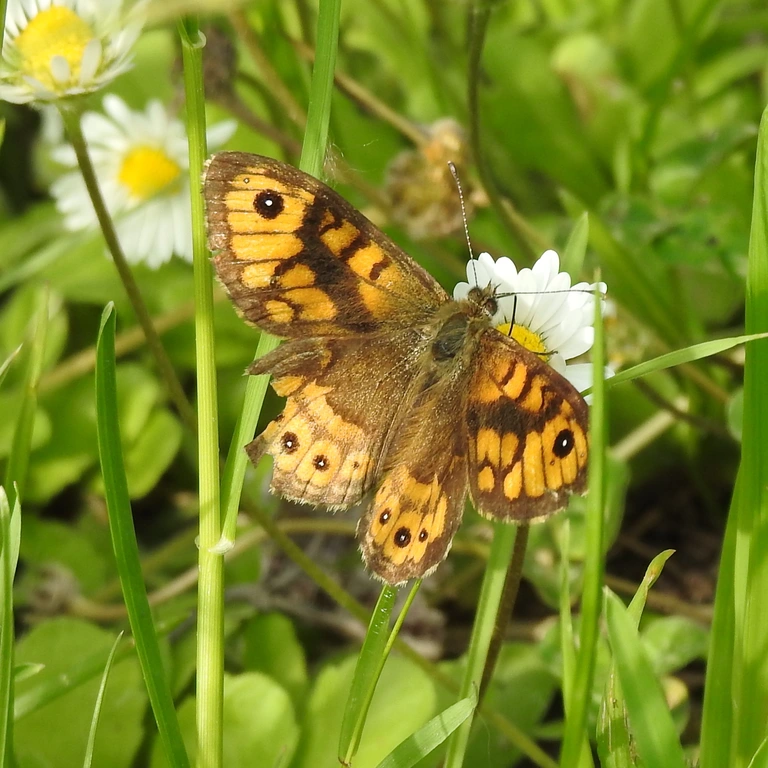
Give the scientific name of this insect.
Lasiommata megera (also Pararge megera)
